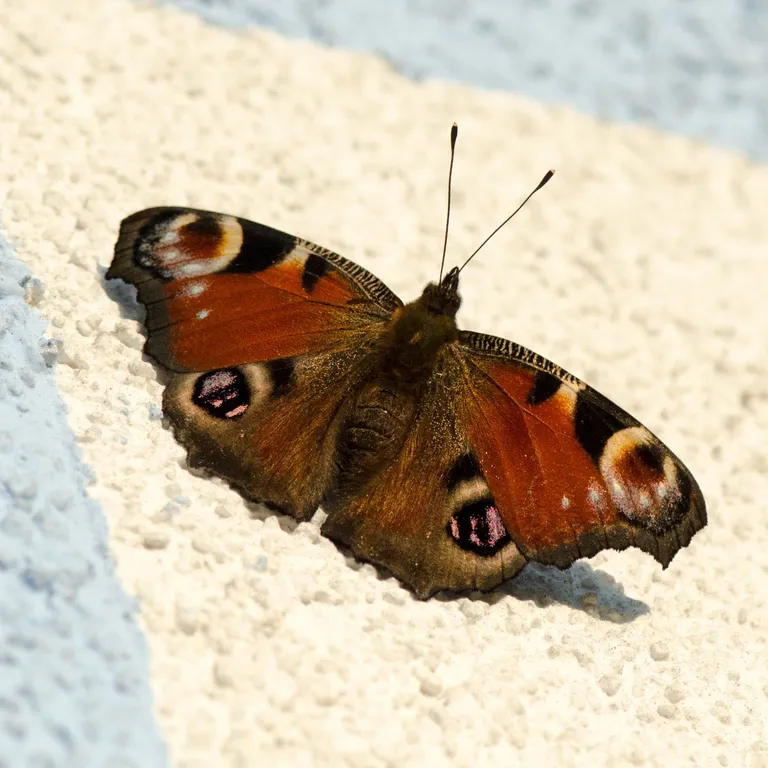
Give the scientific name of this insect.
Aglais io
